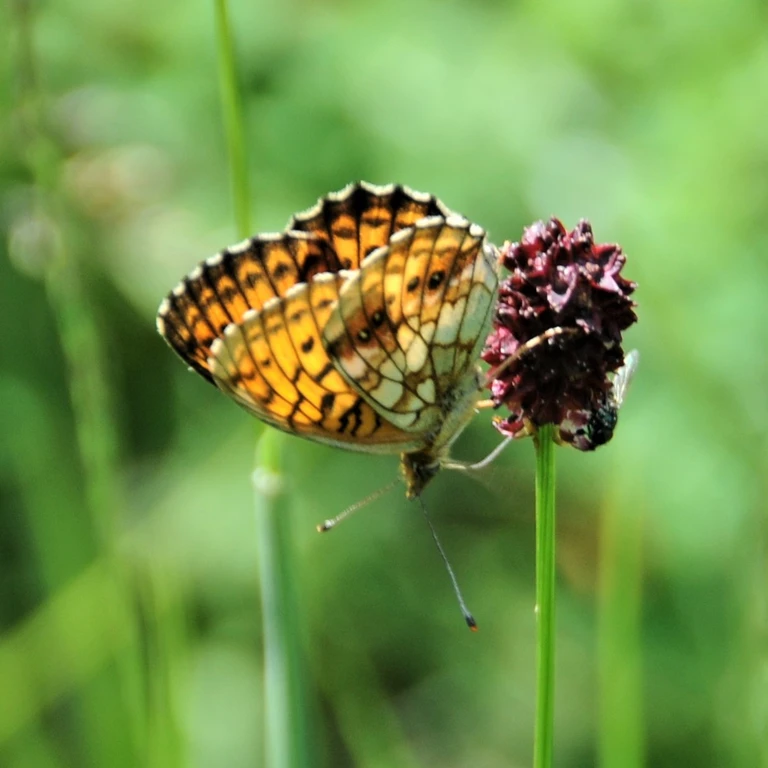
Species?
Brenthis ino
